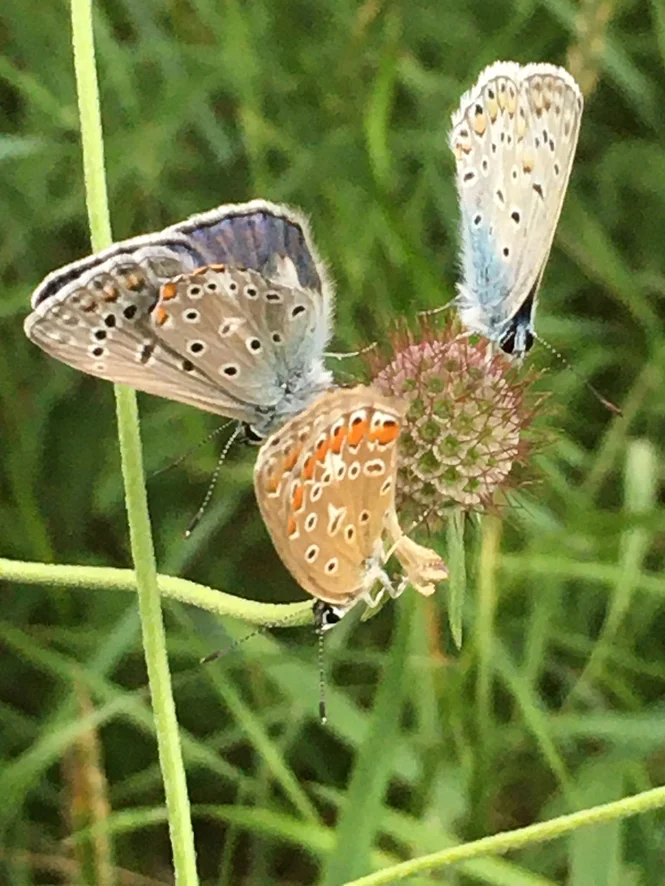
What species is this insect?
Polyommatus icarus
